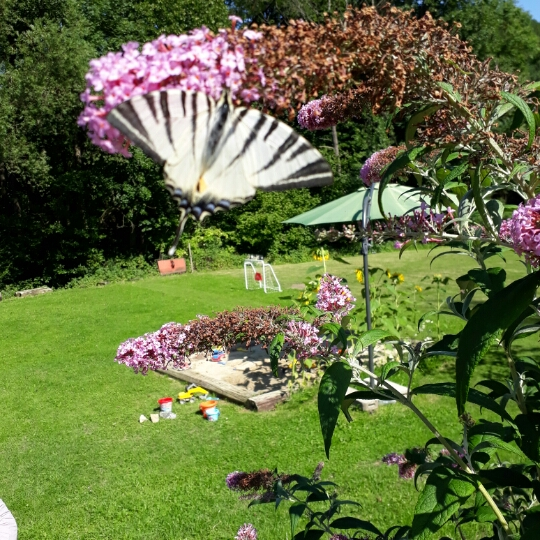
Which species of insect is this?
Iphiclides podalirius
